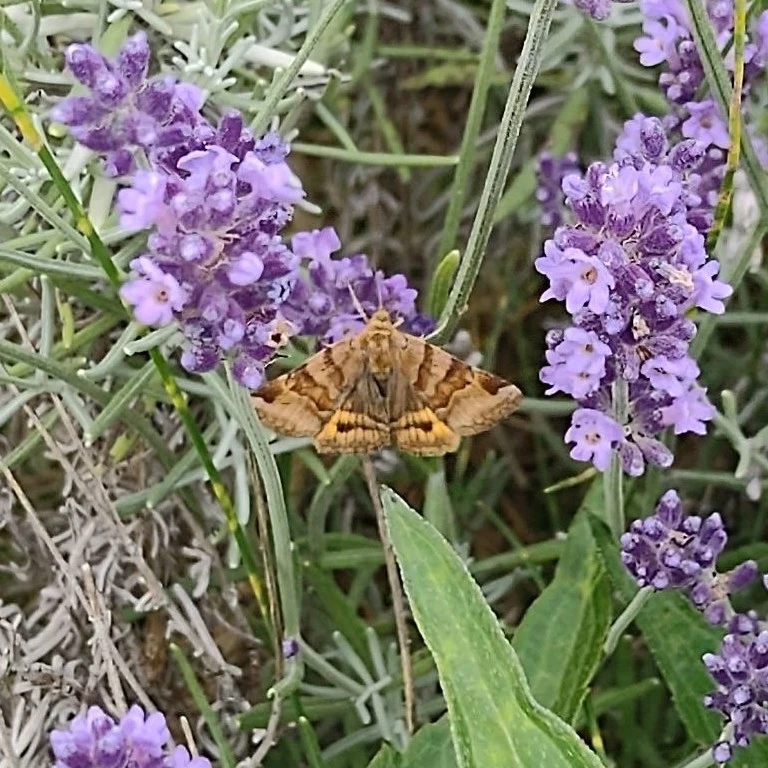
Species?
Euclidia glyphica
